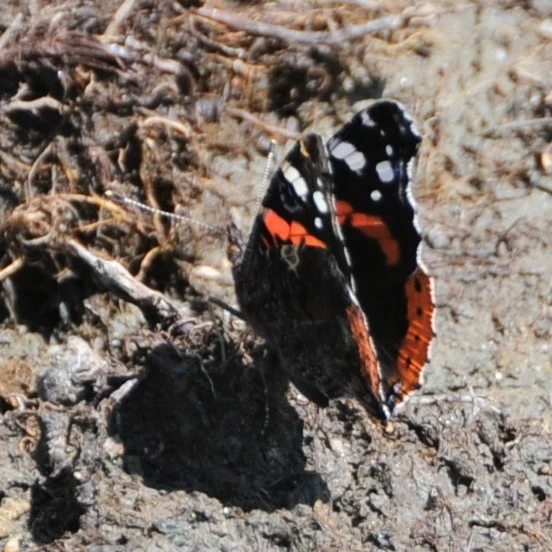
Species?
Vanessa atalanta
